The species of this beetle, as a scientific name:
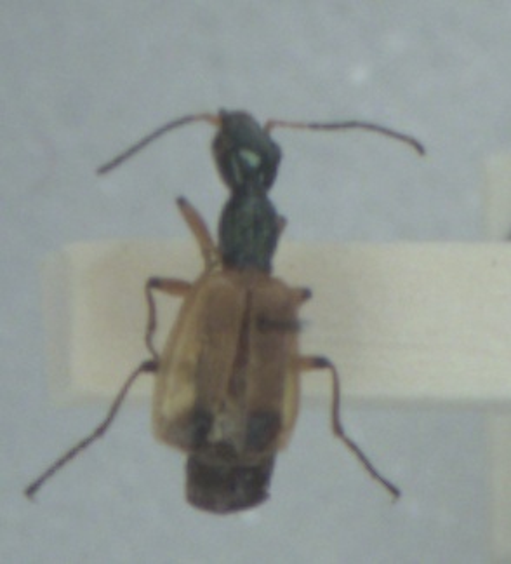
Odacantha melanura
